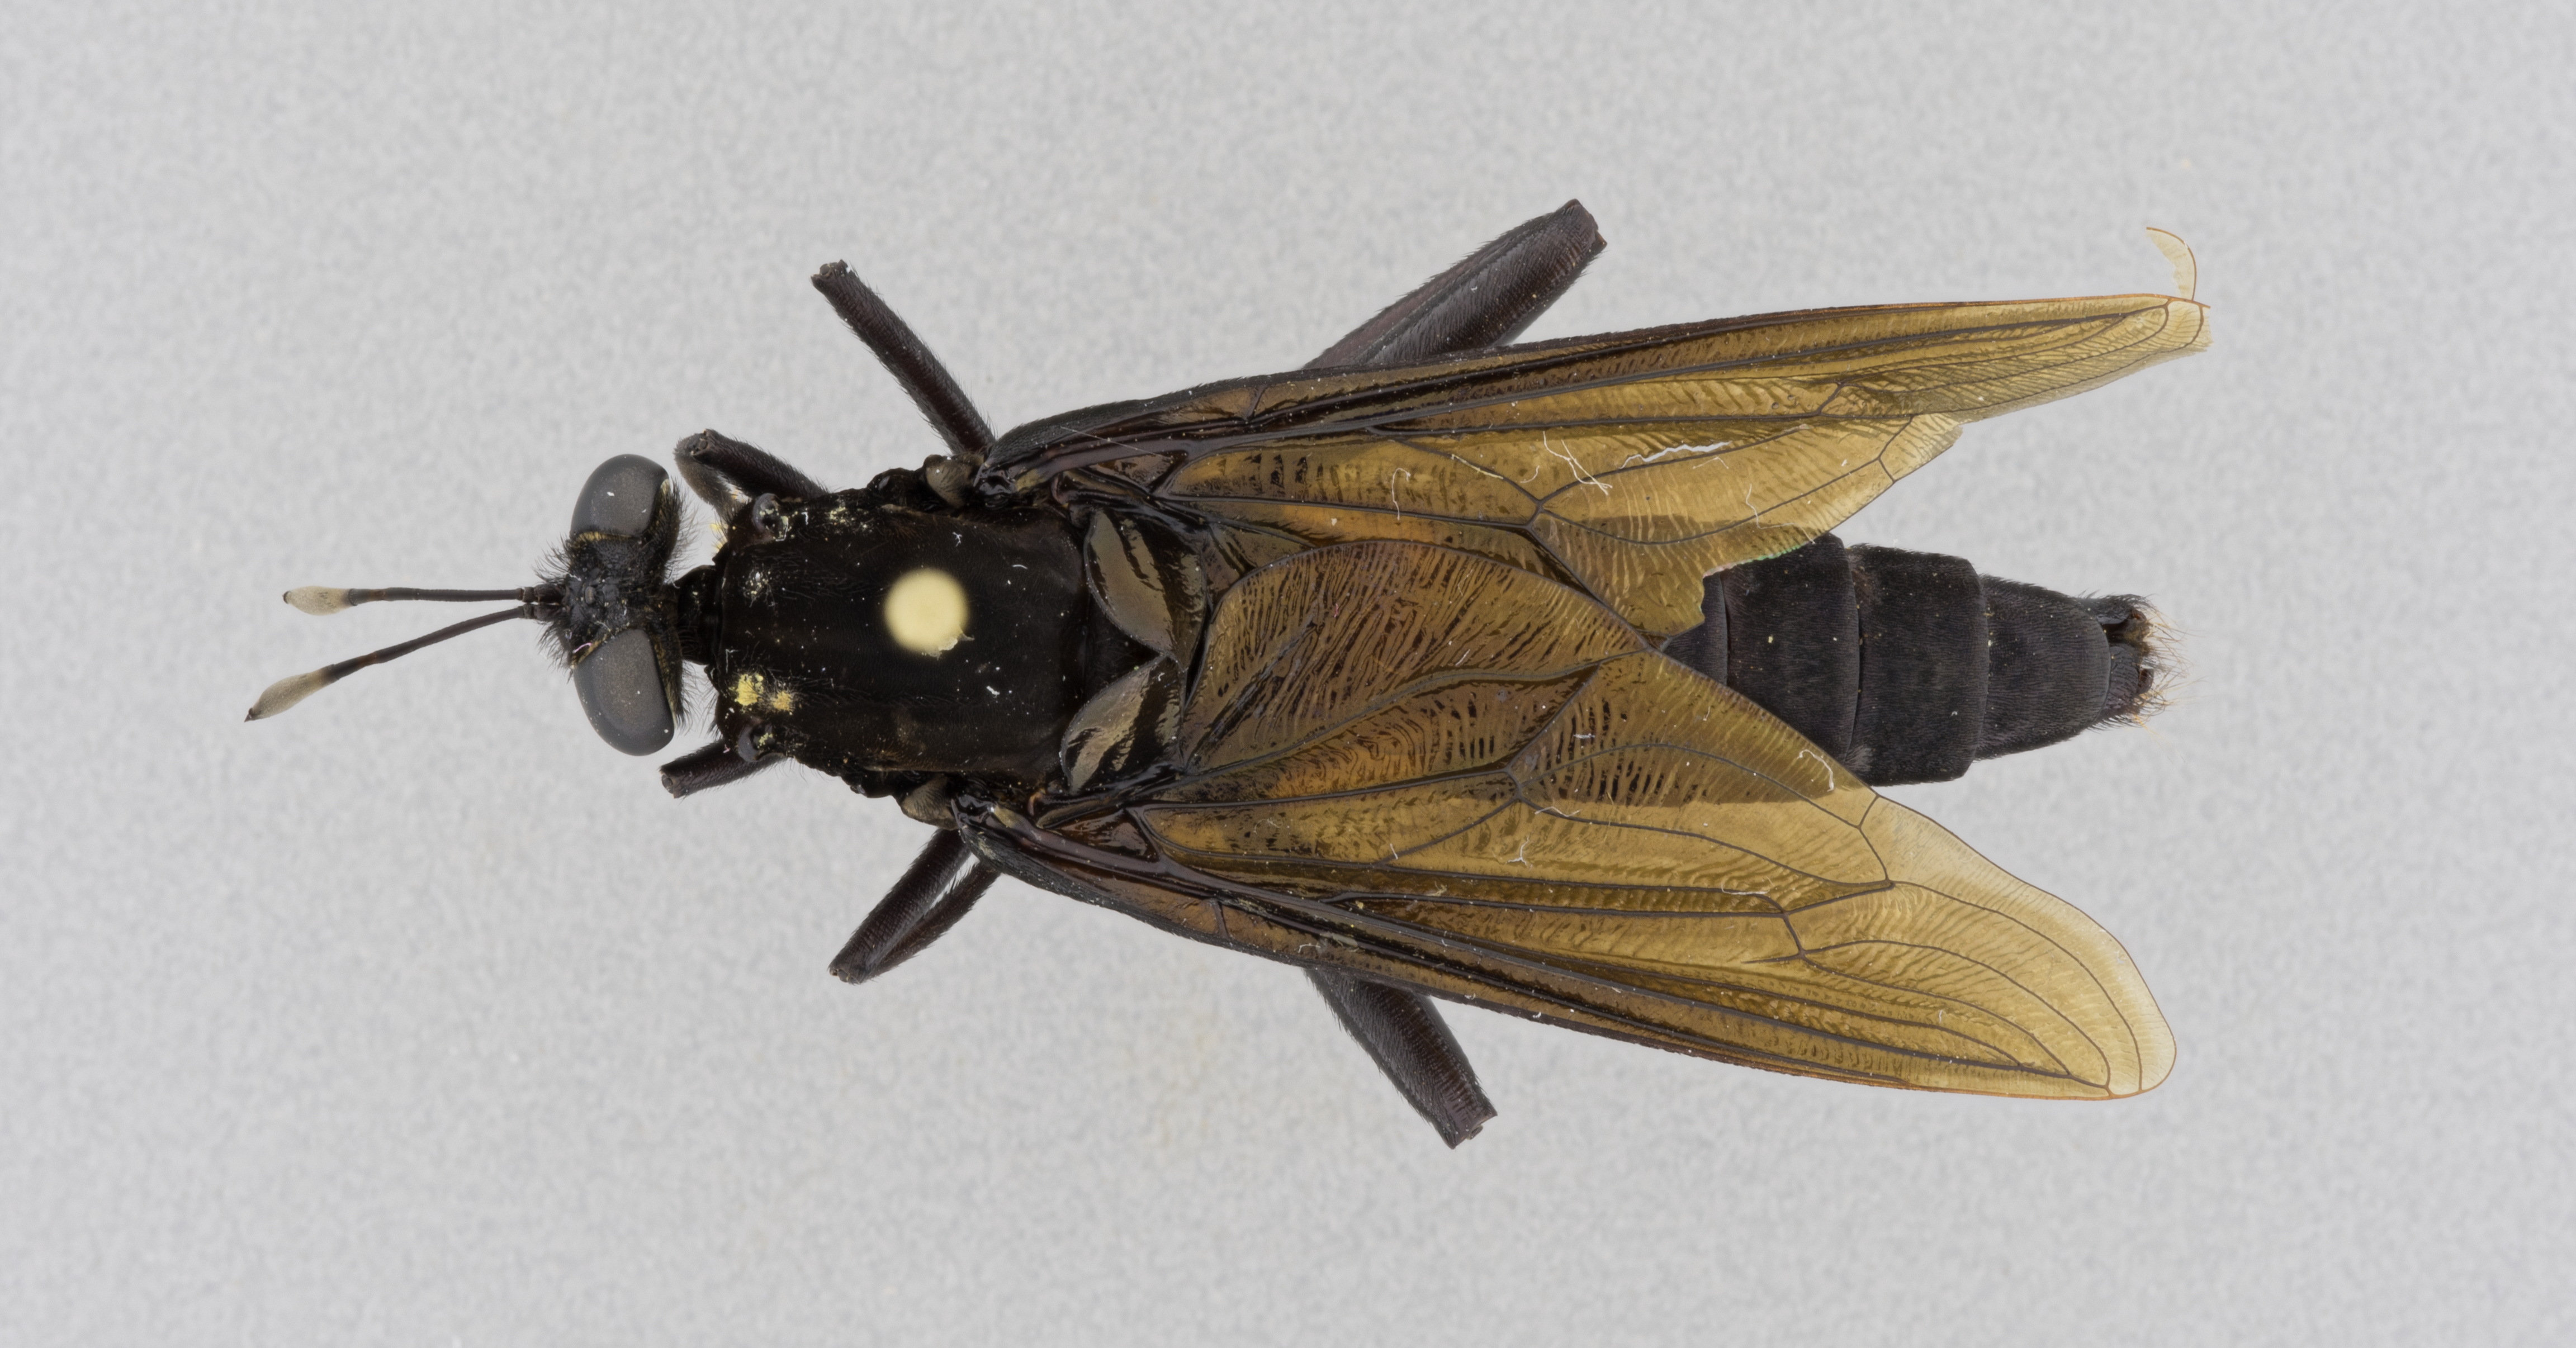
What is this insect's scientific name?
Mydas clavatus
